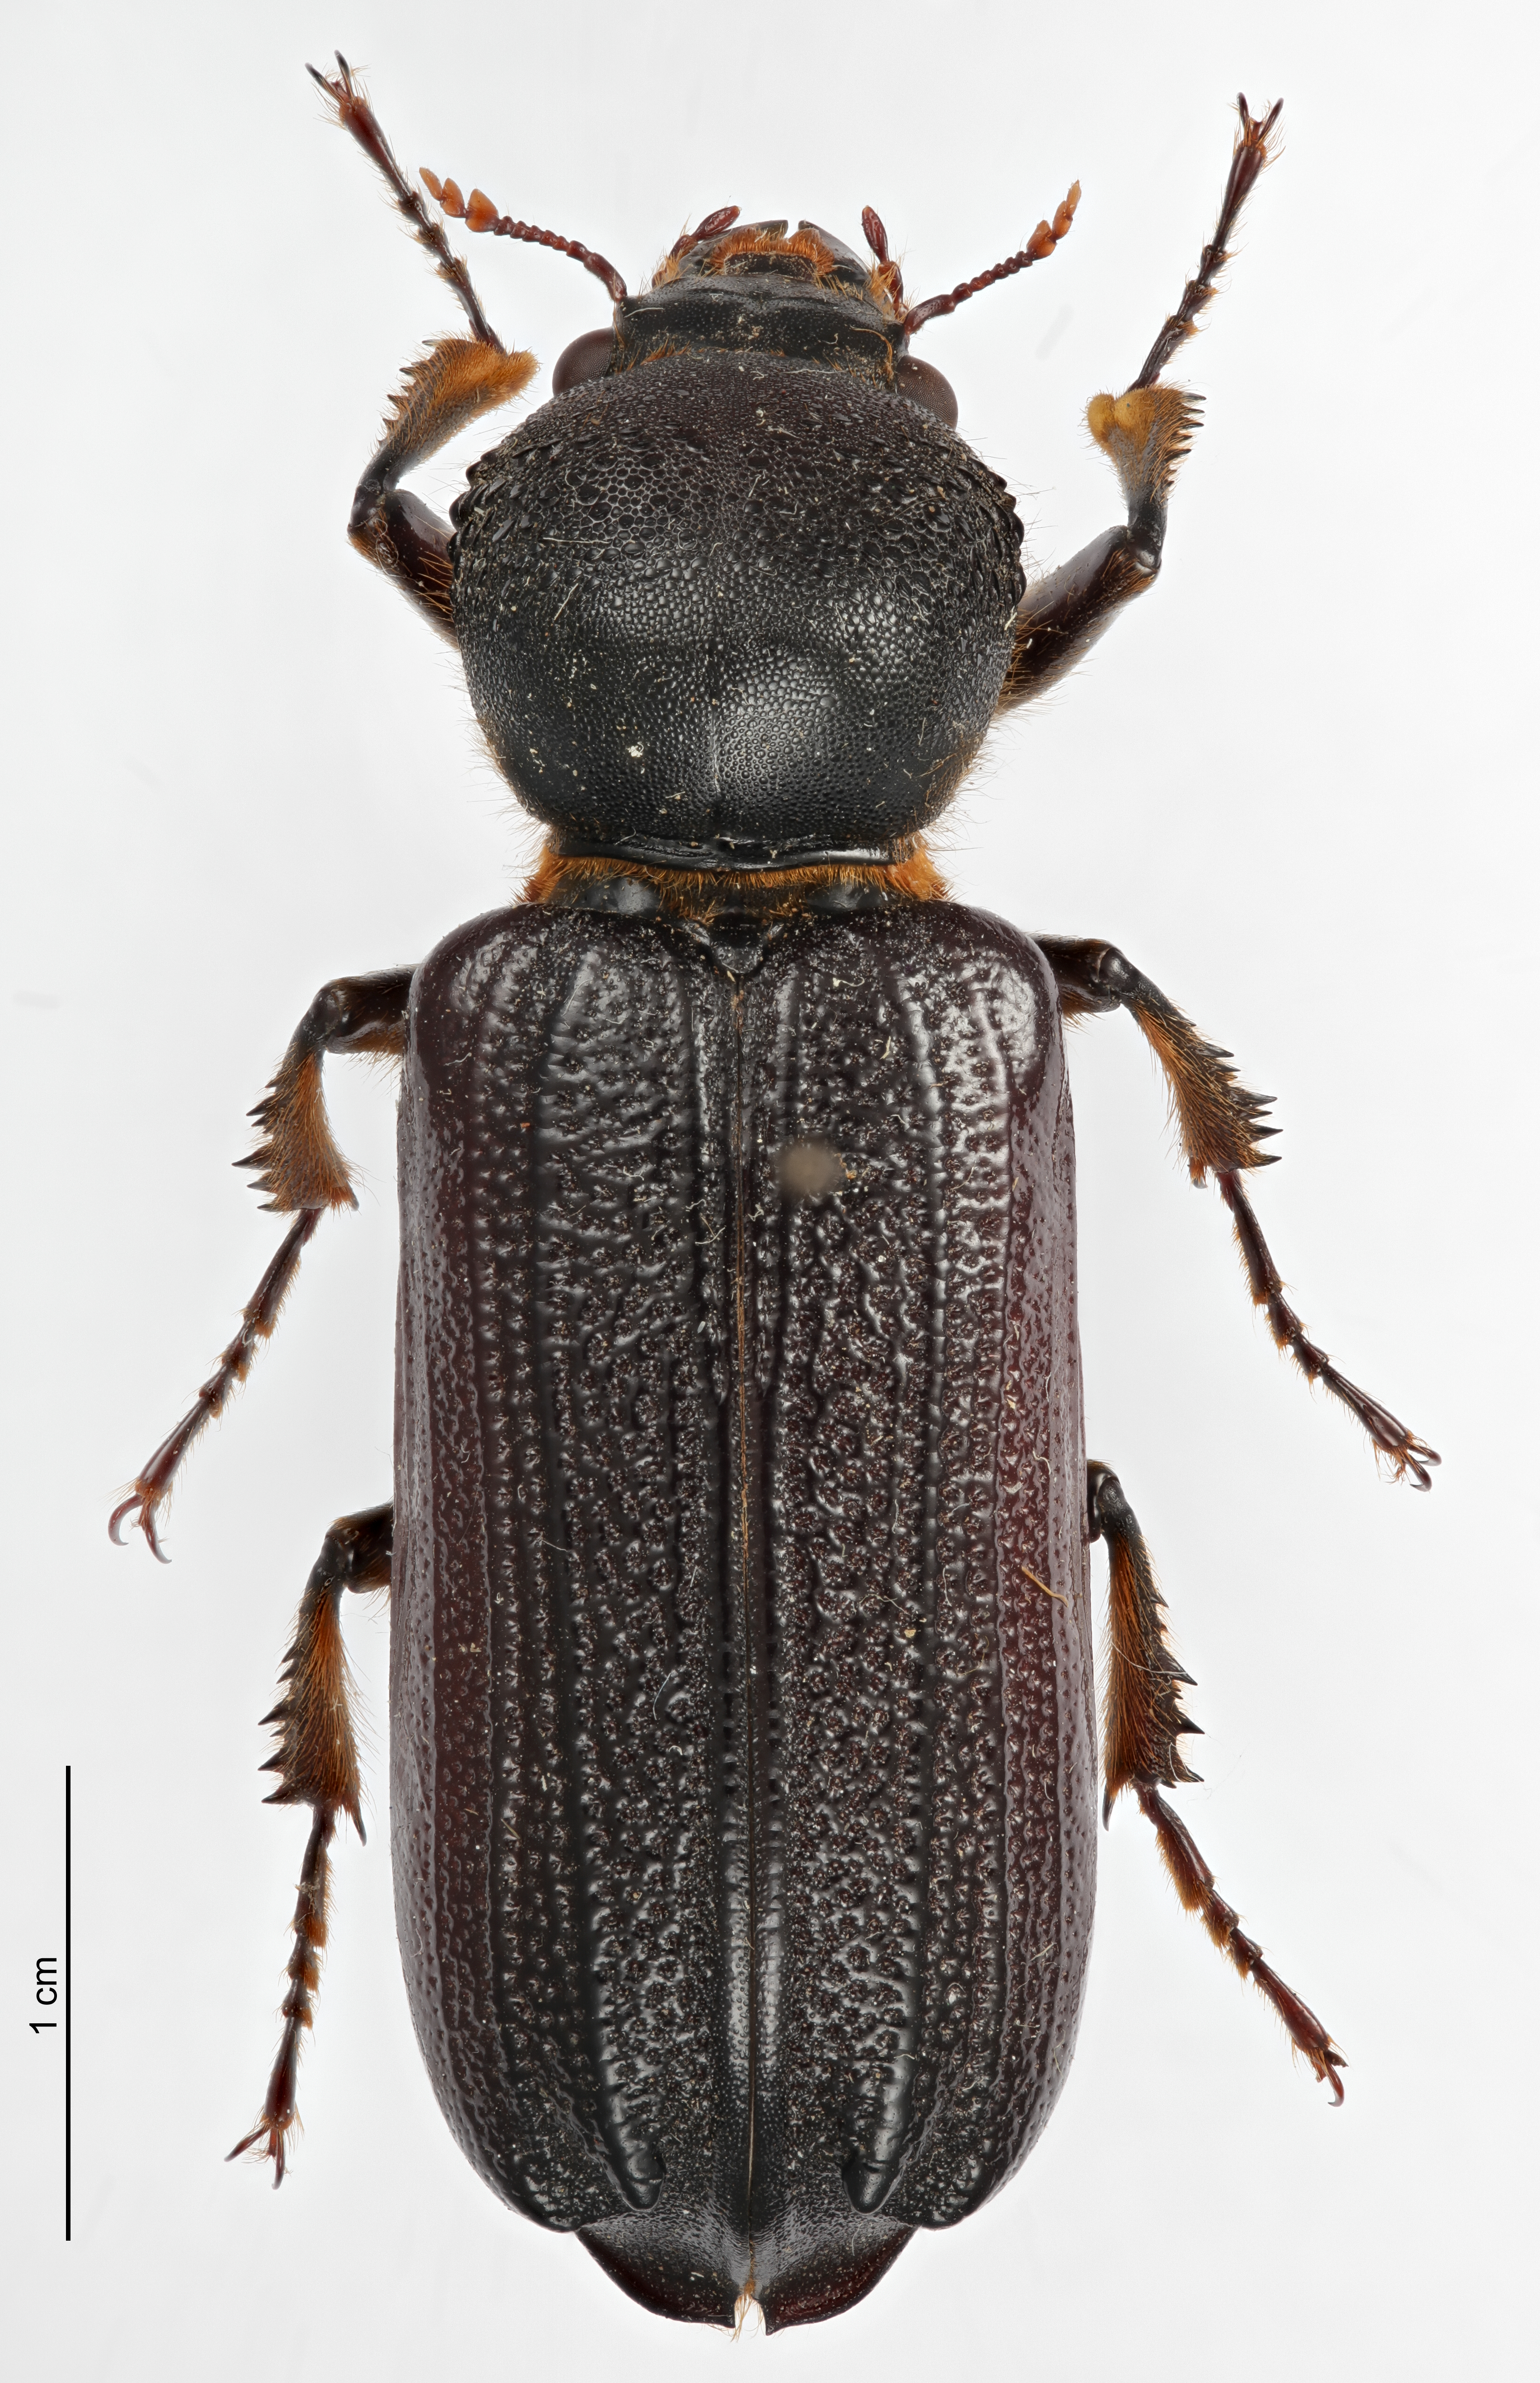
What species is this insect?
Dinapate wrightii
